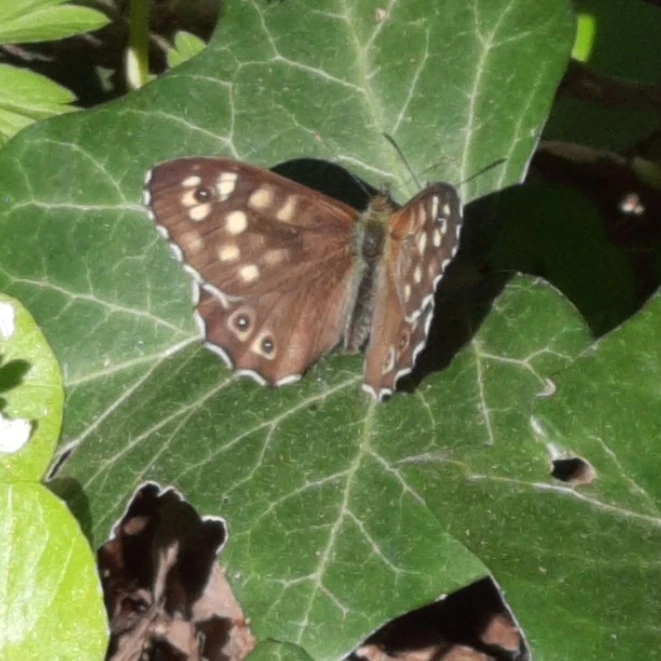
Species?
Pararge aegeria
